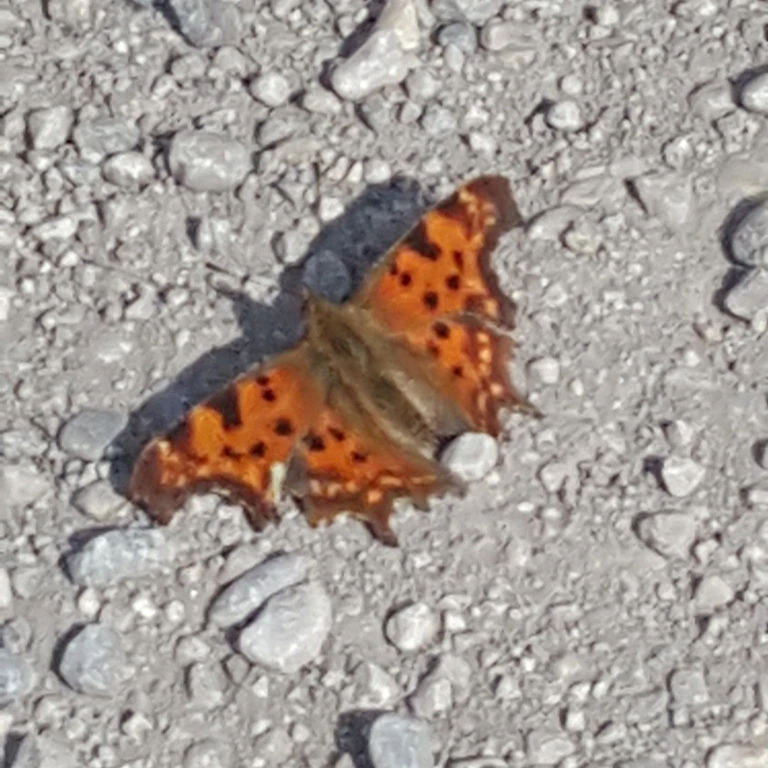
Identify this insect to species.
Polygonia c-album
